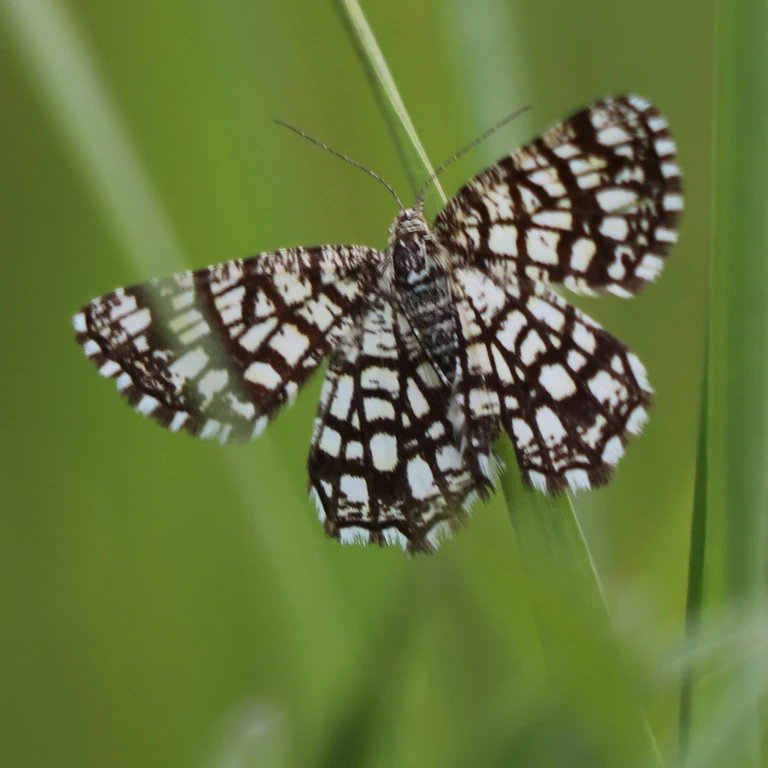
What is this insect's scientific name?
Chiasmia clathrata
